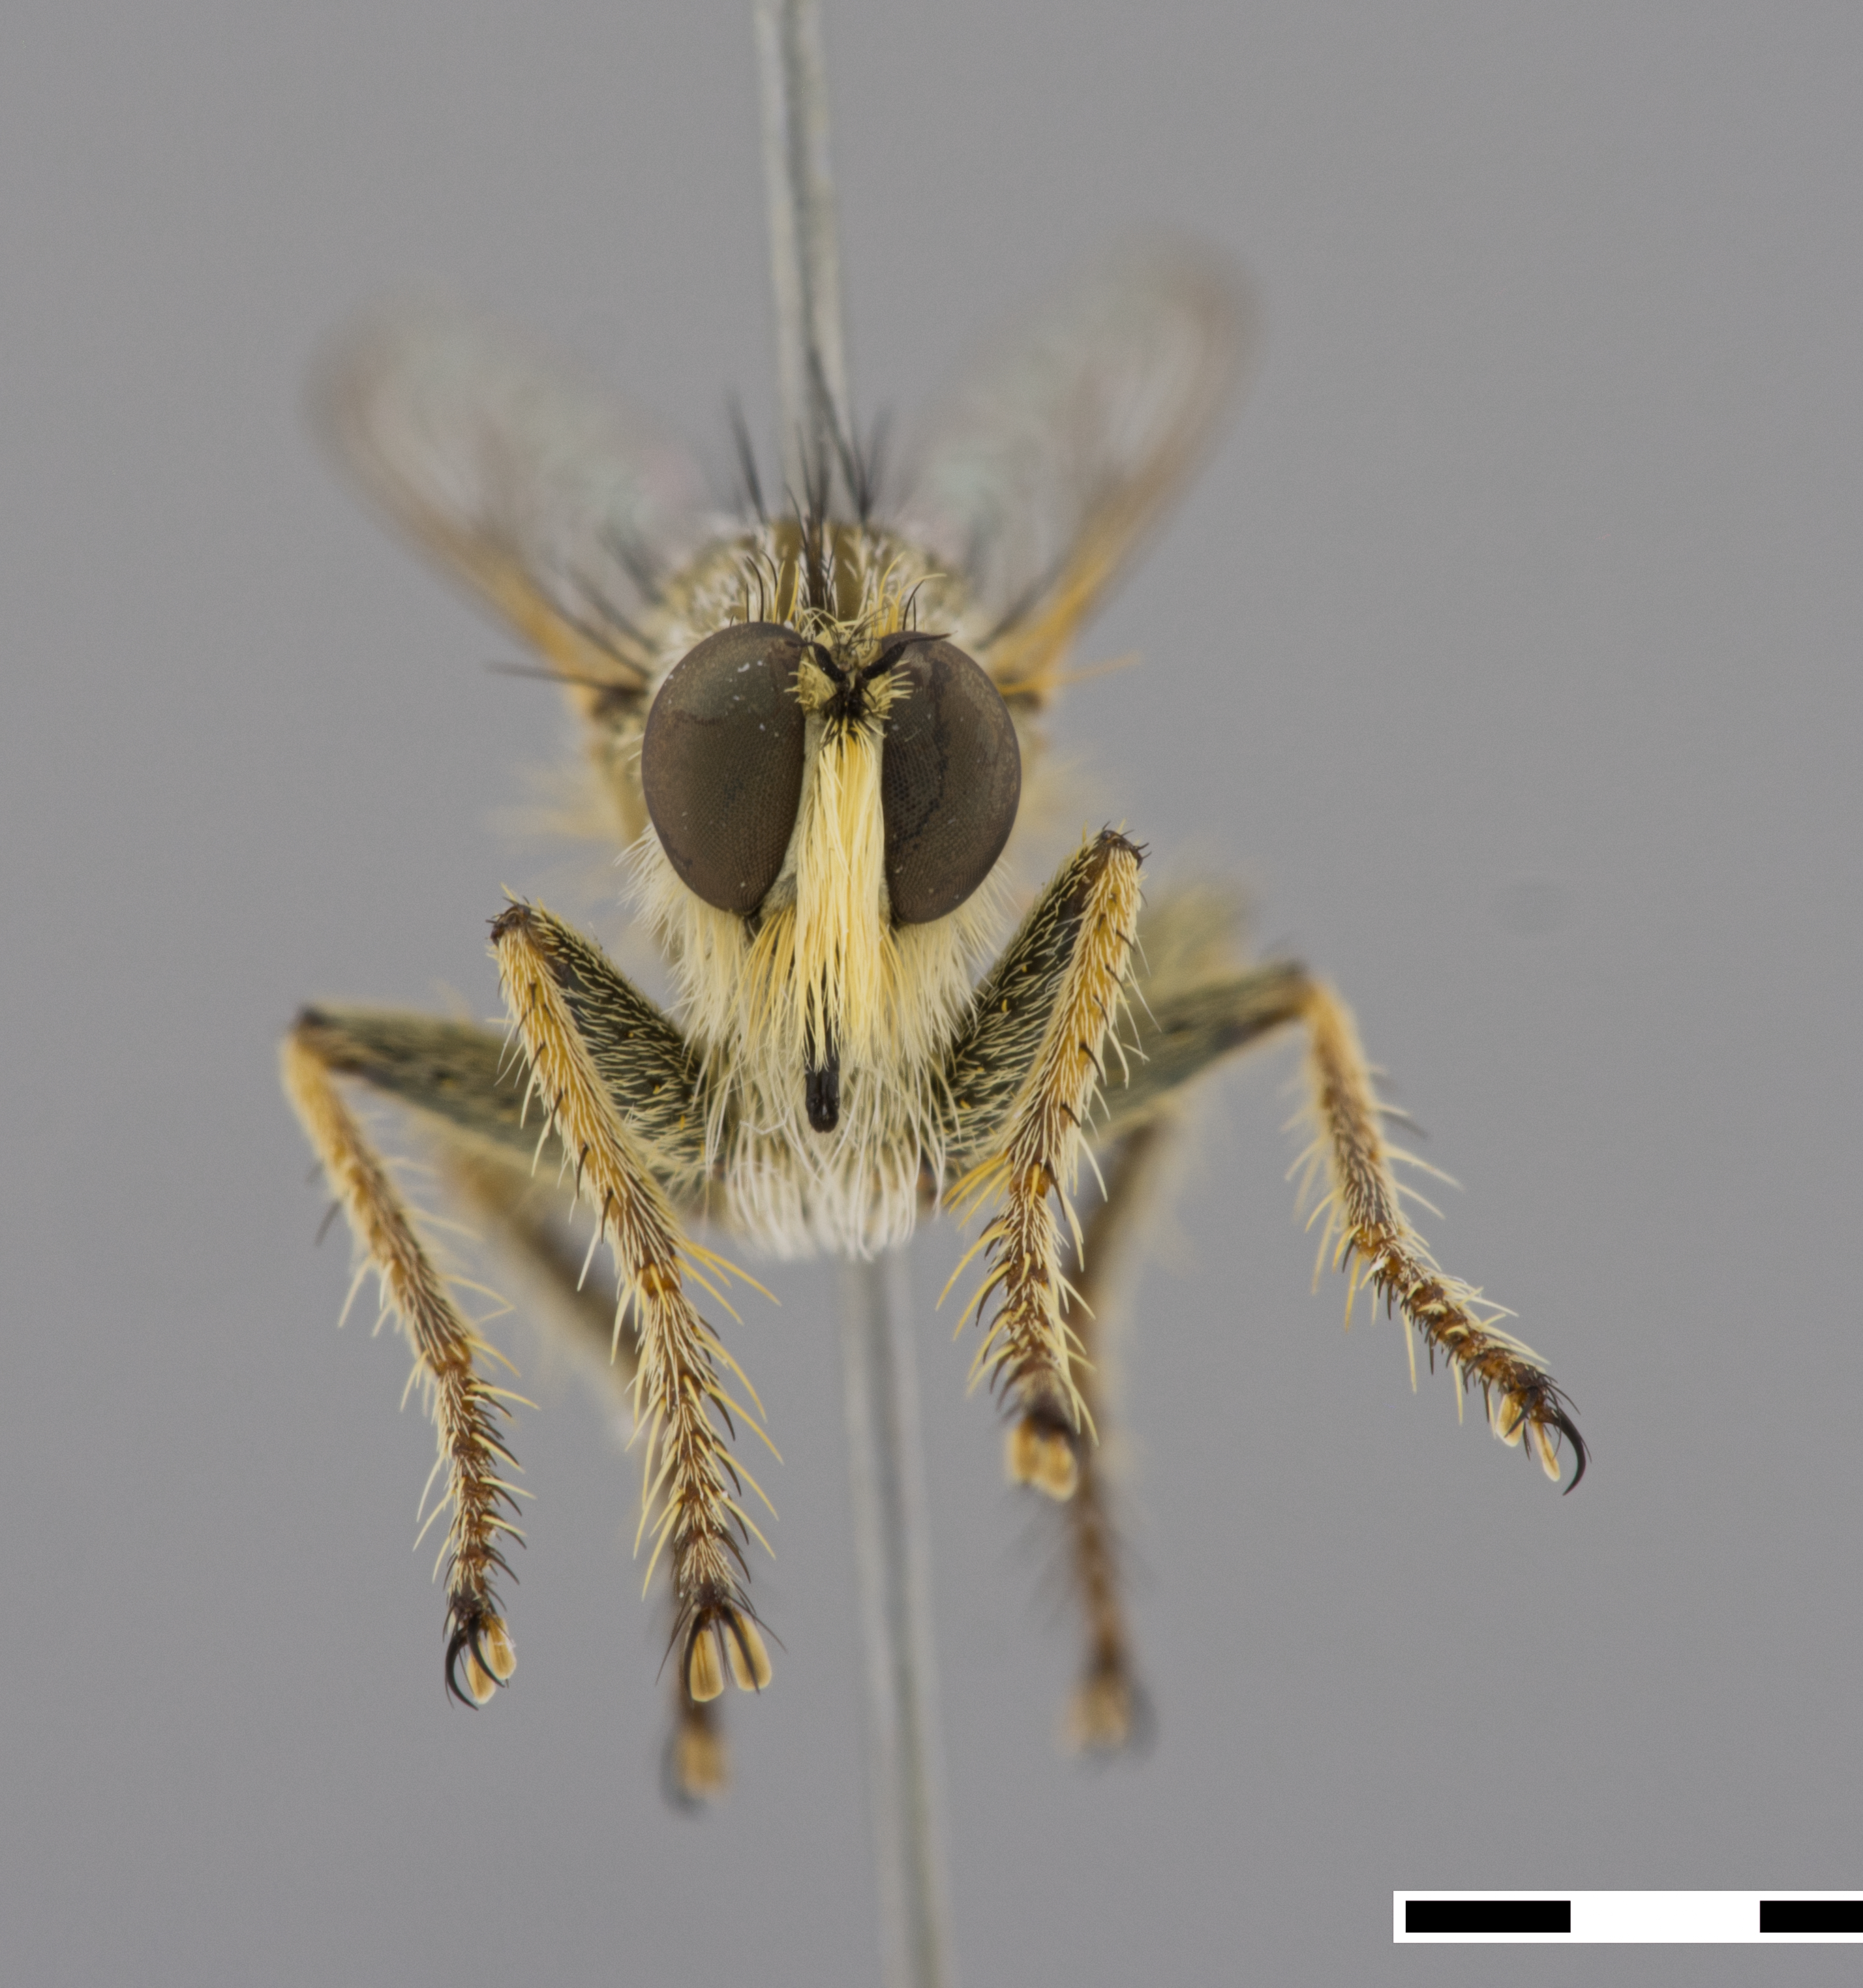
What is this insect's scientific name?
Neolophonotus chionthrix
